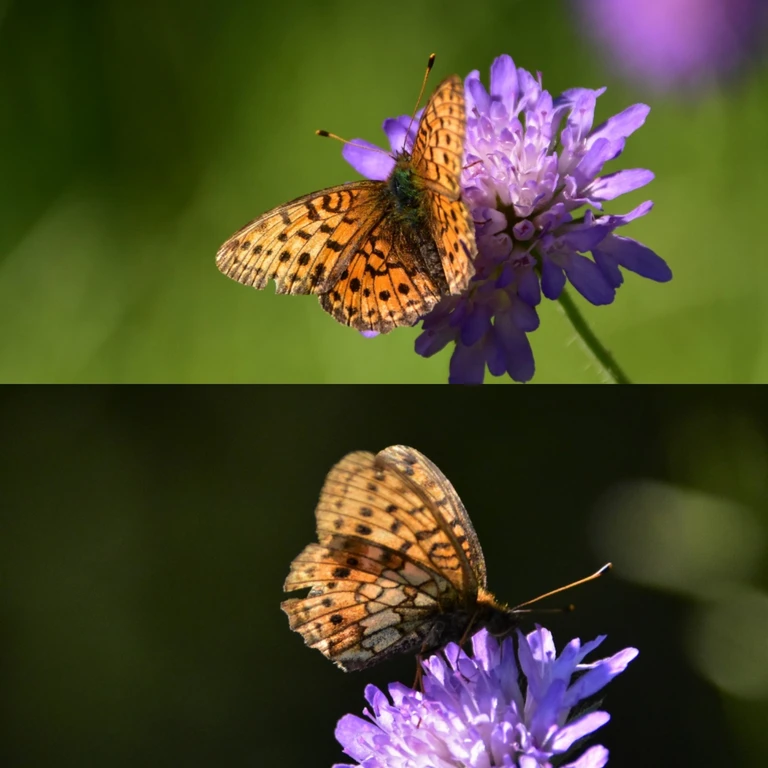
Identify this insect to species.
Brenthis ino
